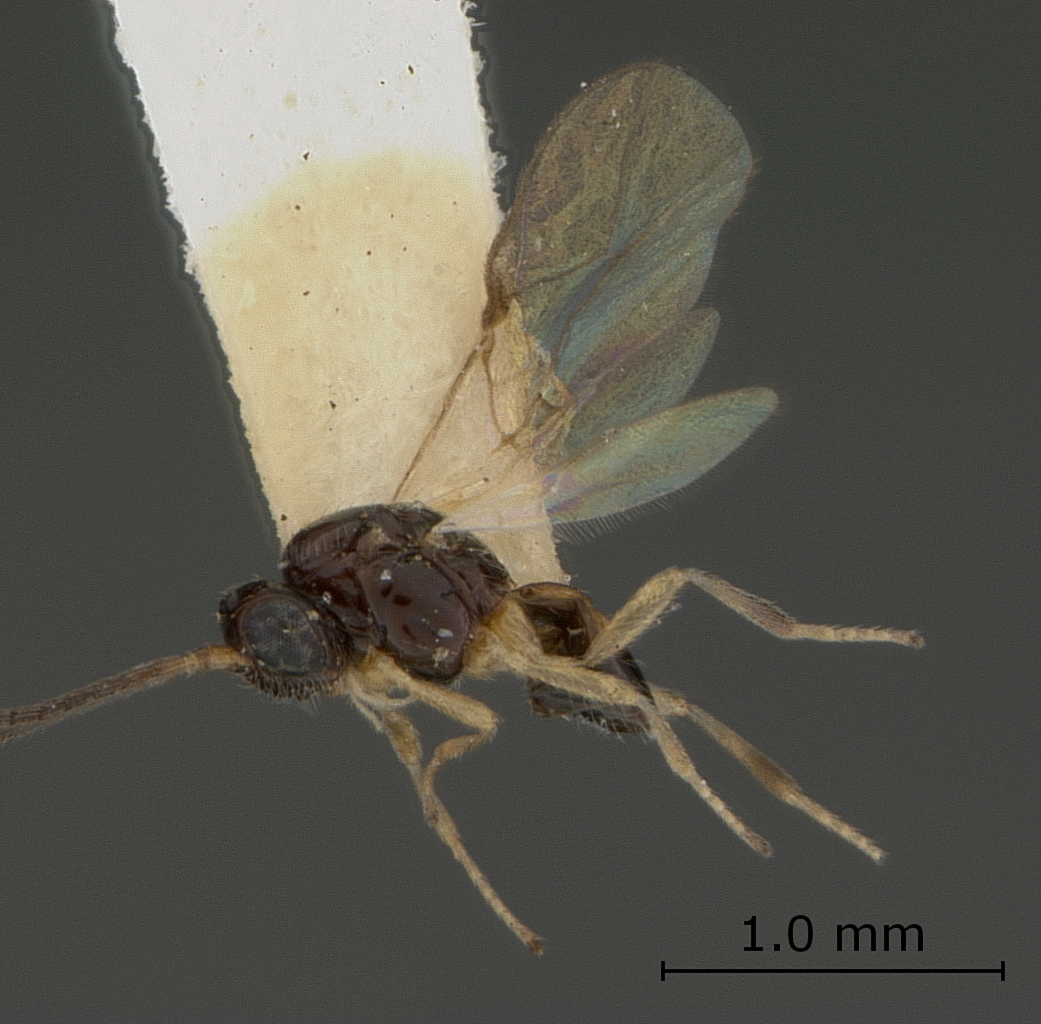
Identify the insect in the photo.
Opius aliricidiae
